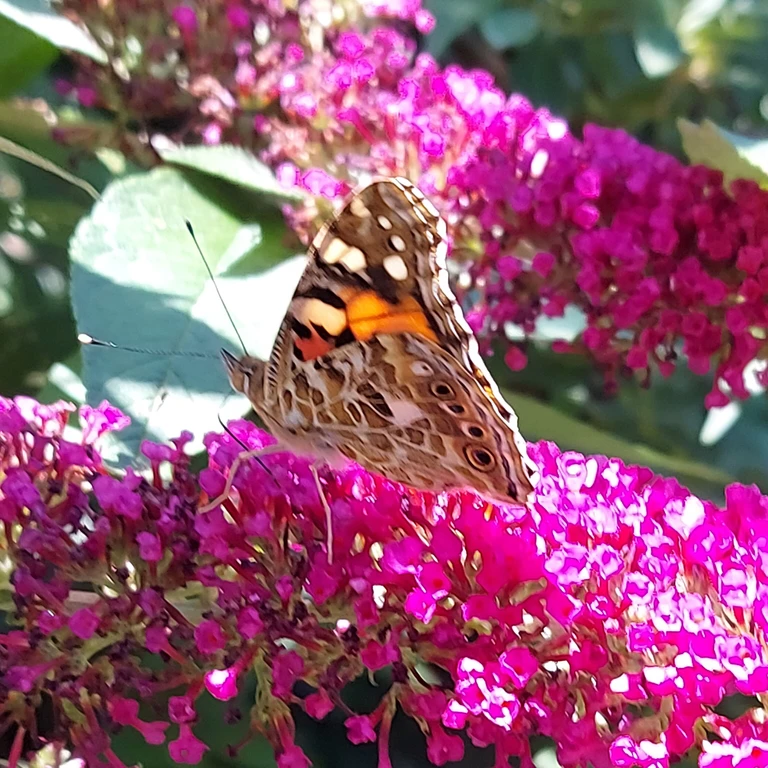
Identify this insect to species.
Vanessa cardui
